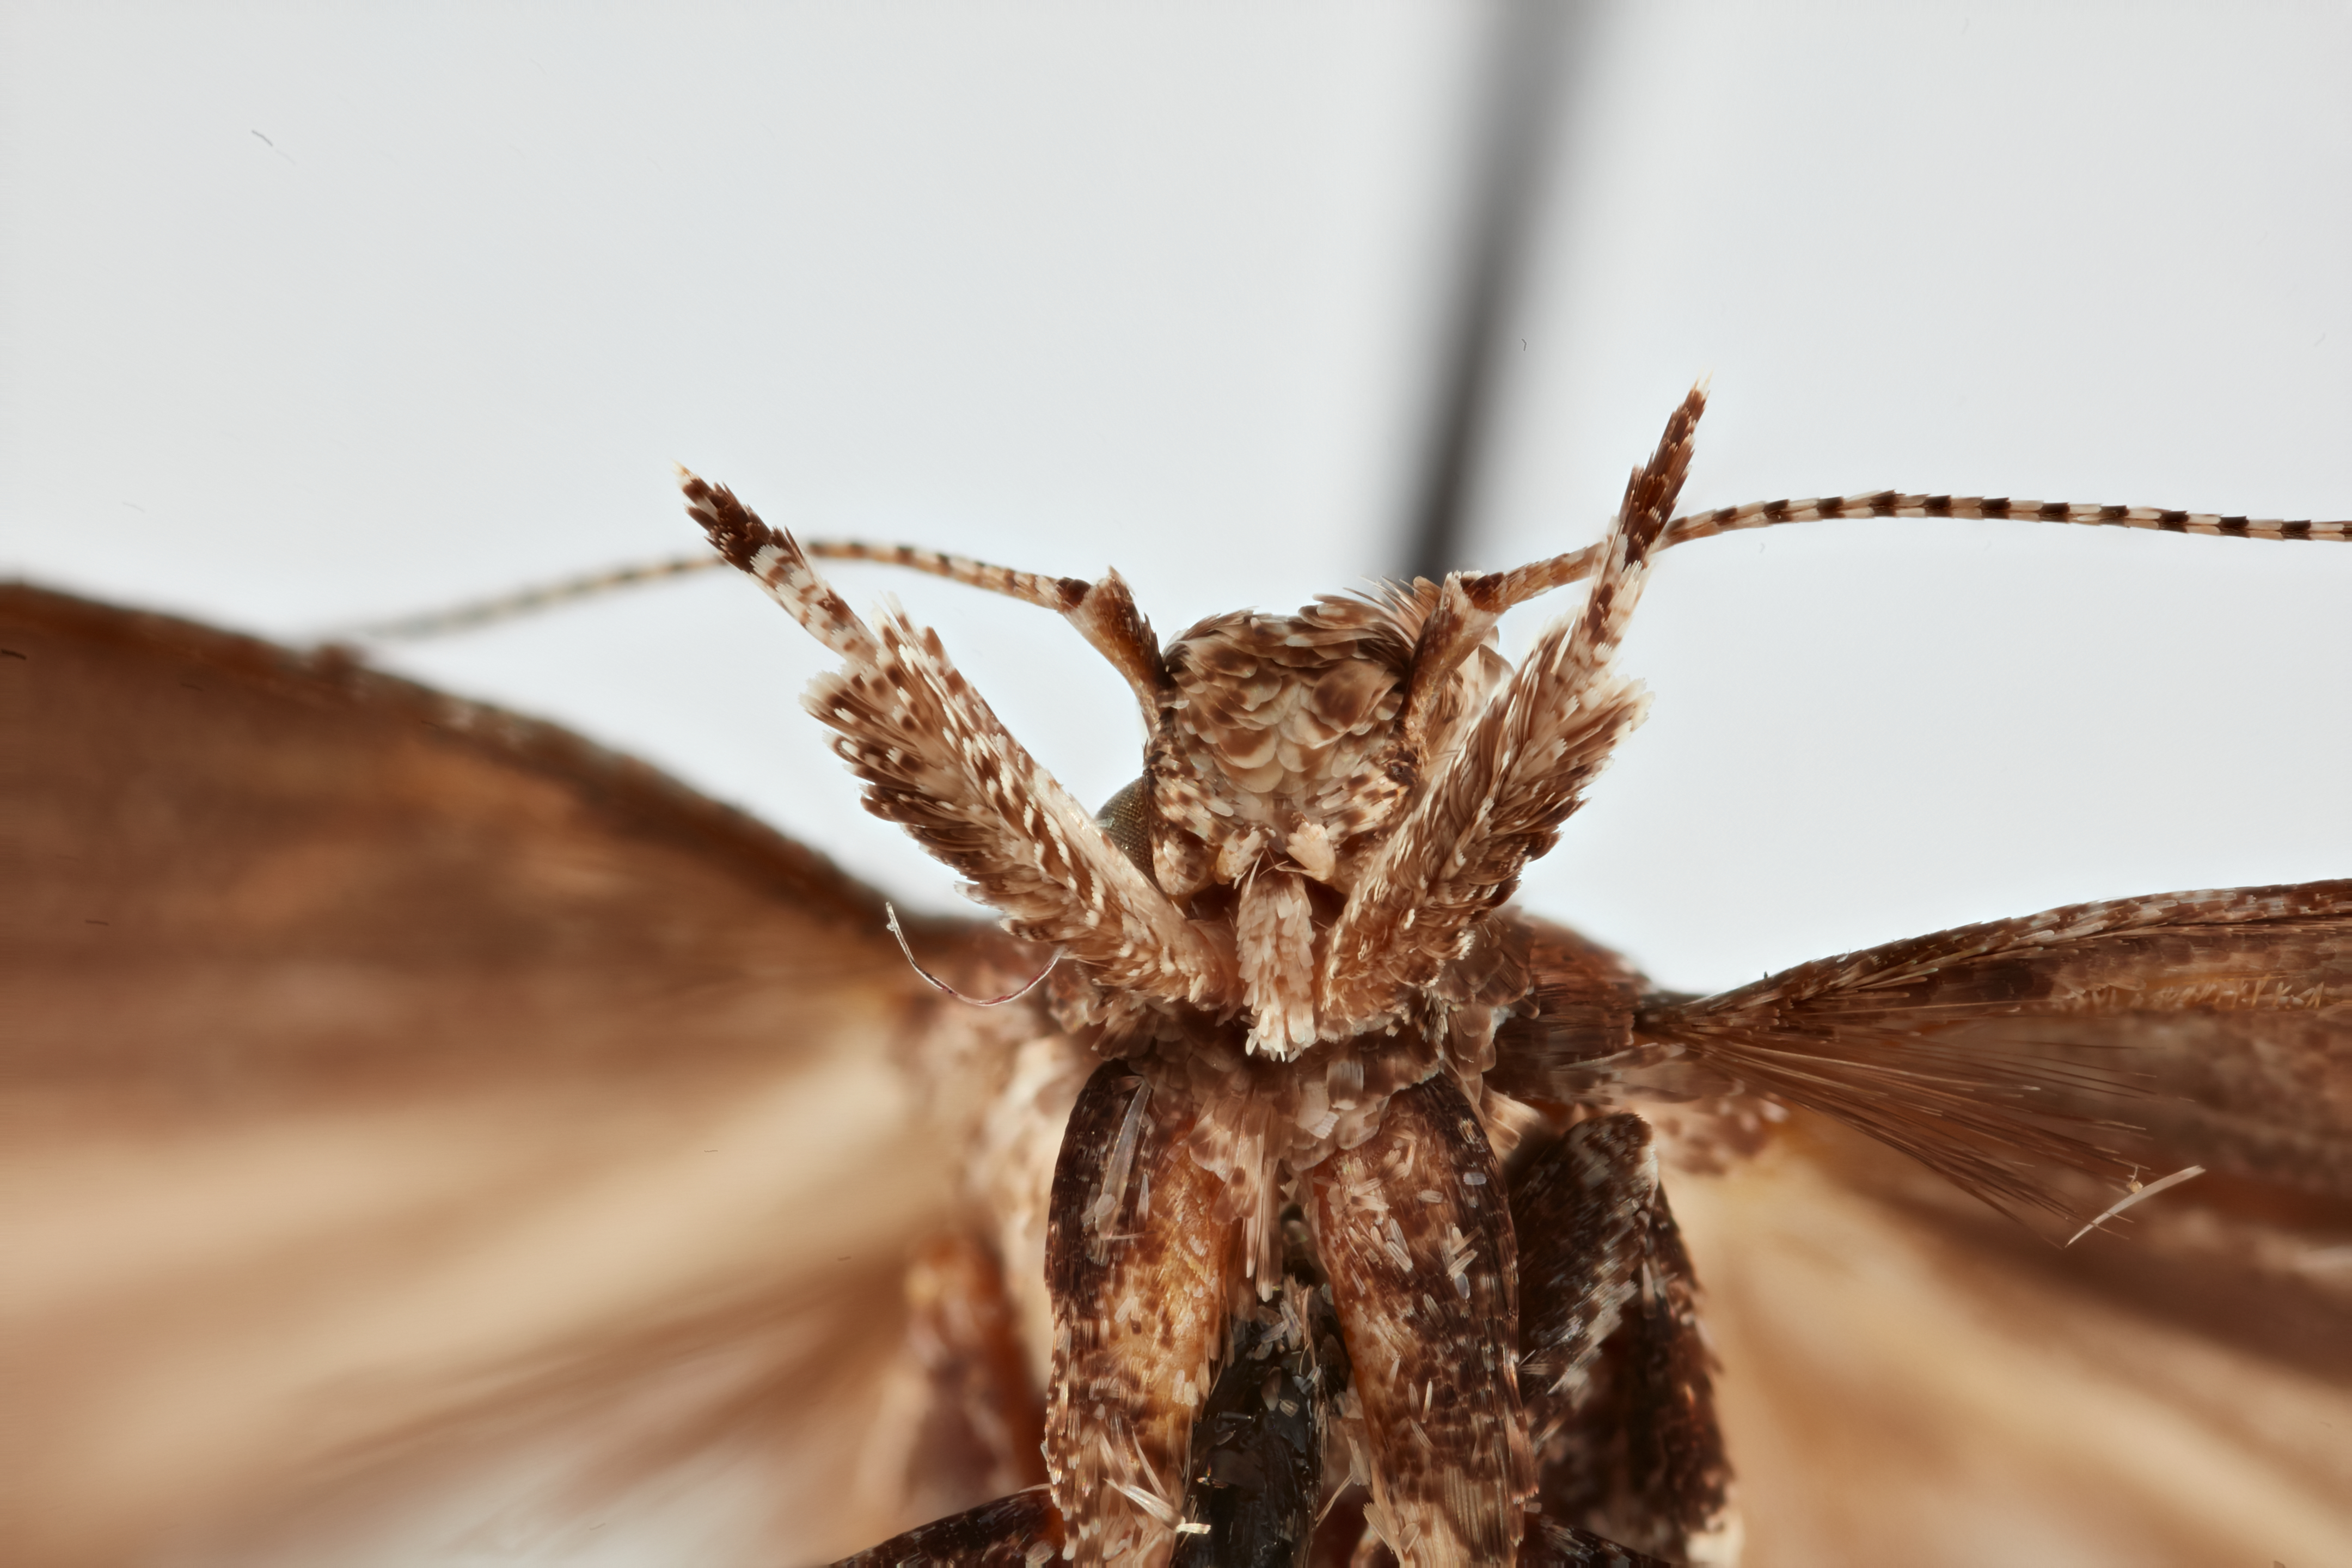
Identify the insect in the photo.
Gnorimoschema gallaesolidaginis
